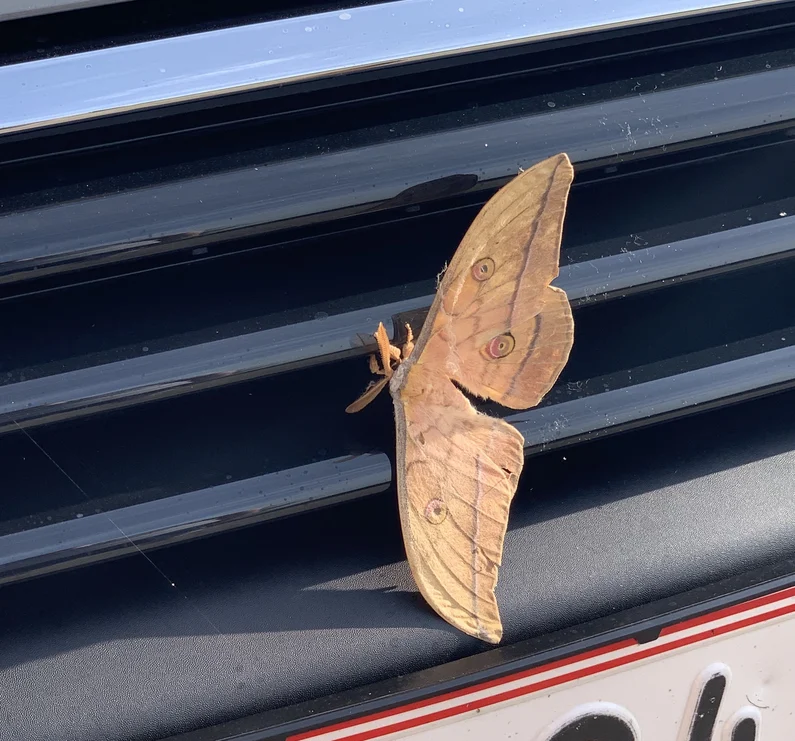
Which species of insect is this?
Antheraea yamamai
